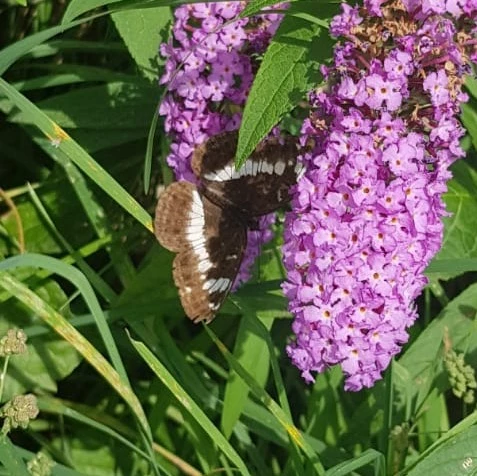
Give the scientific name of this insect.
Limenitis camilla (also Ladoga camilla)
